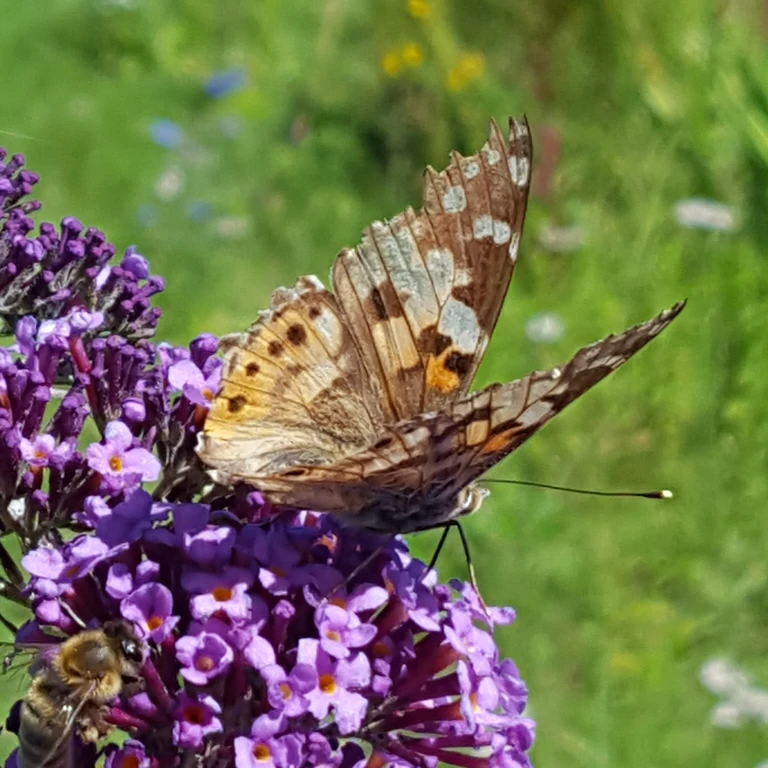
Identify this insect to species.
Vanessa cardui
